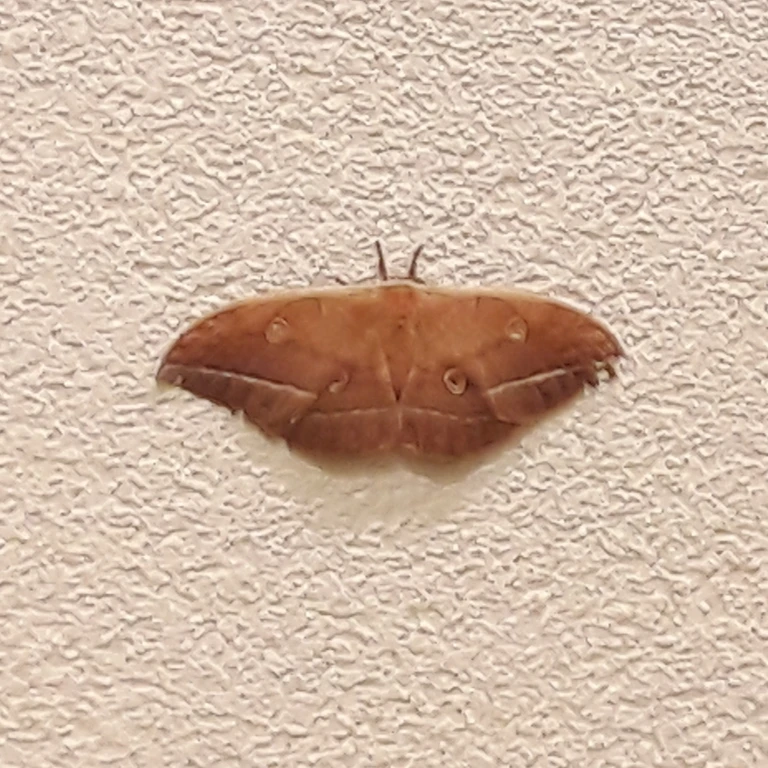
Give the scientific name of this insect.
Antheraea yamamai
